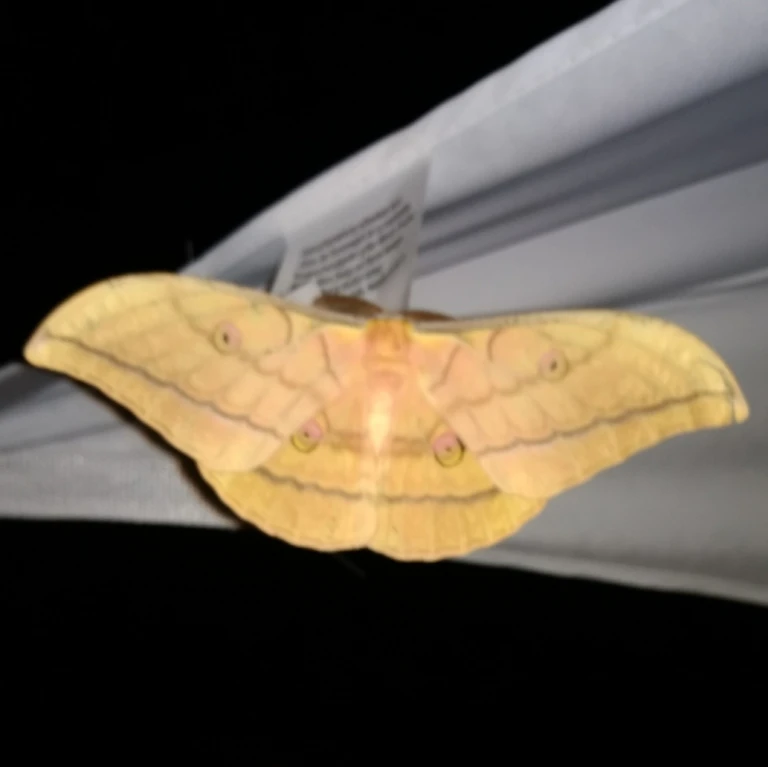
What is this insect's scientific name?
Antheraea yamamai
